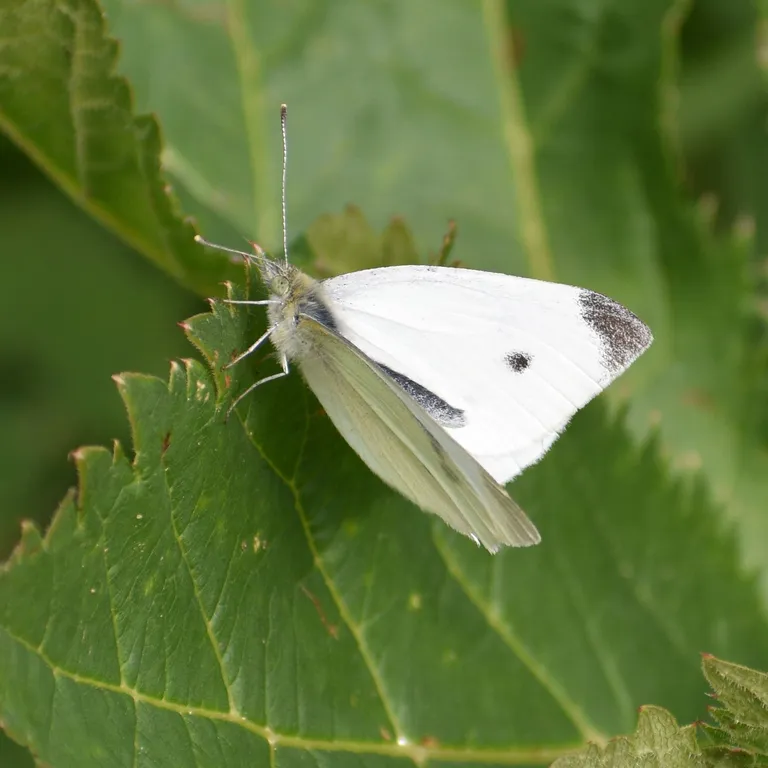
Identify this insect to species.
Pieris rapae
